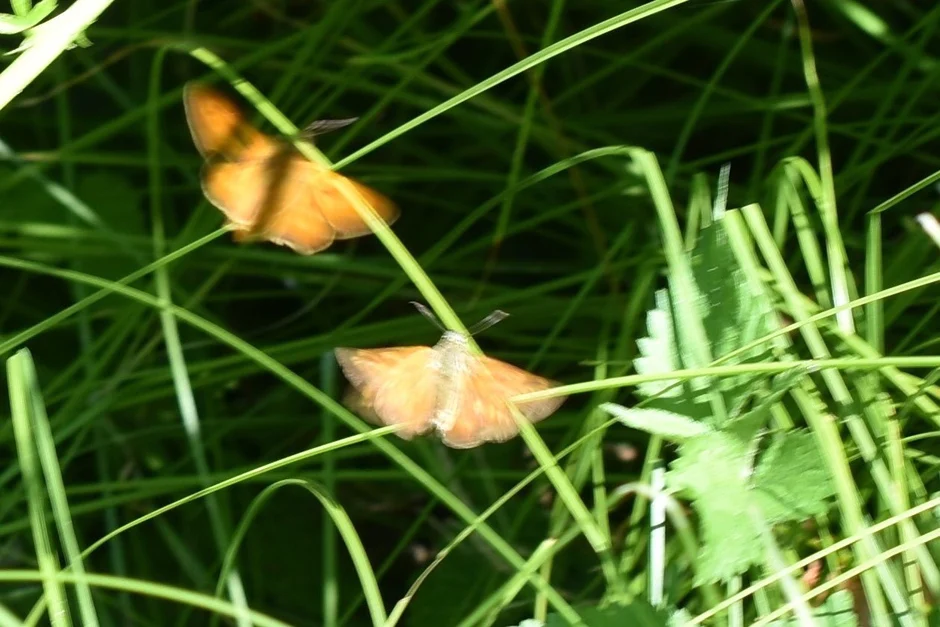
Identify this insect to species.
Ochlodes sylvanus (also Ochlodes venata)
